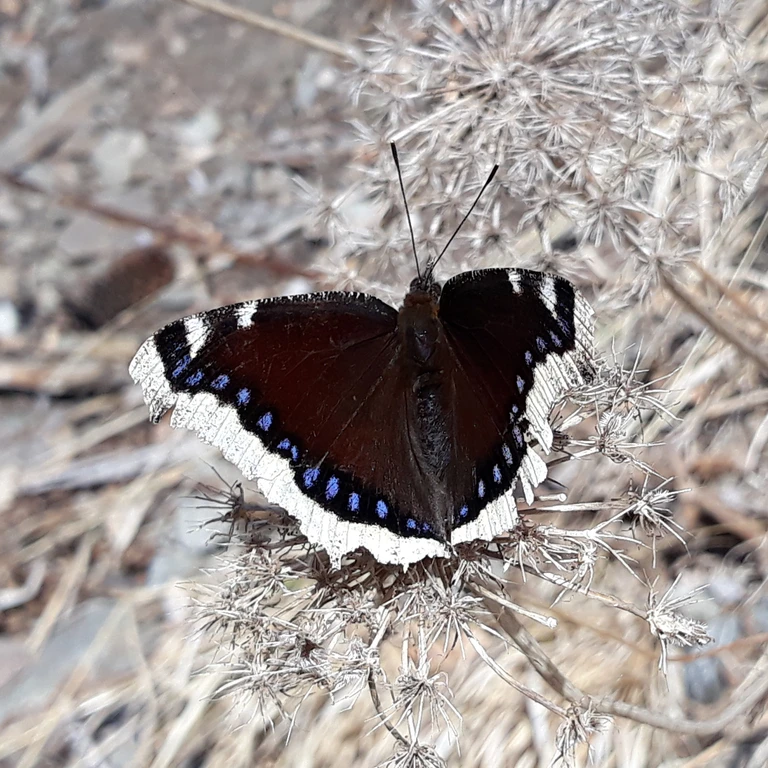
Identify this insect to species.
Nymphalis antiopa
